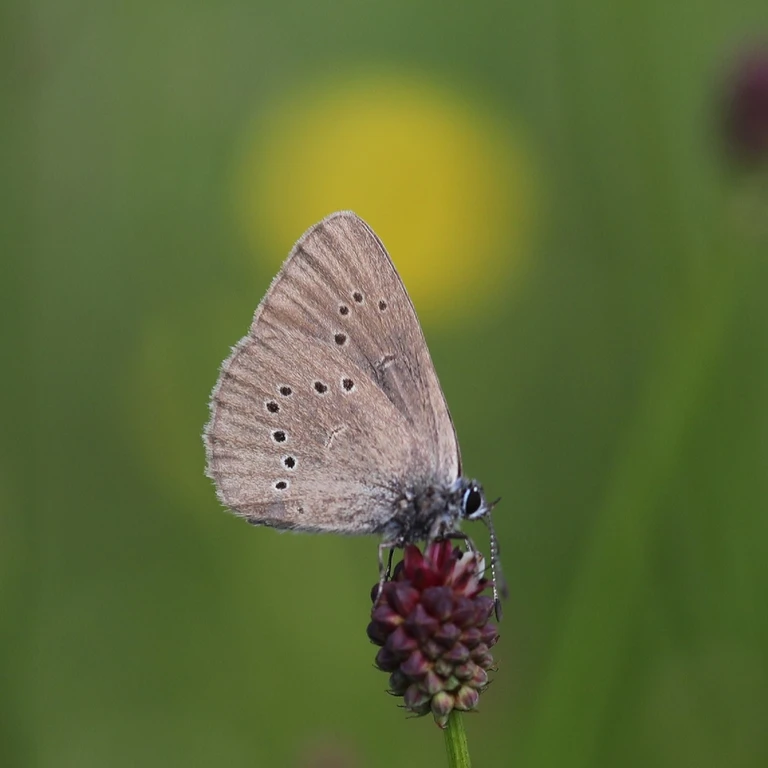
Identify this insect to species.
Phengaris nausithous (also Maculinea nausithous)
